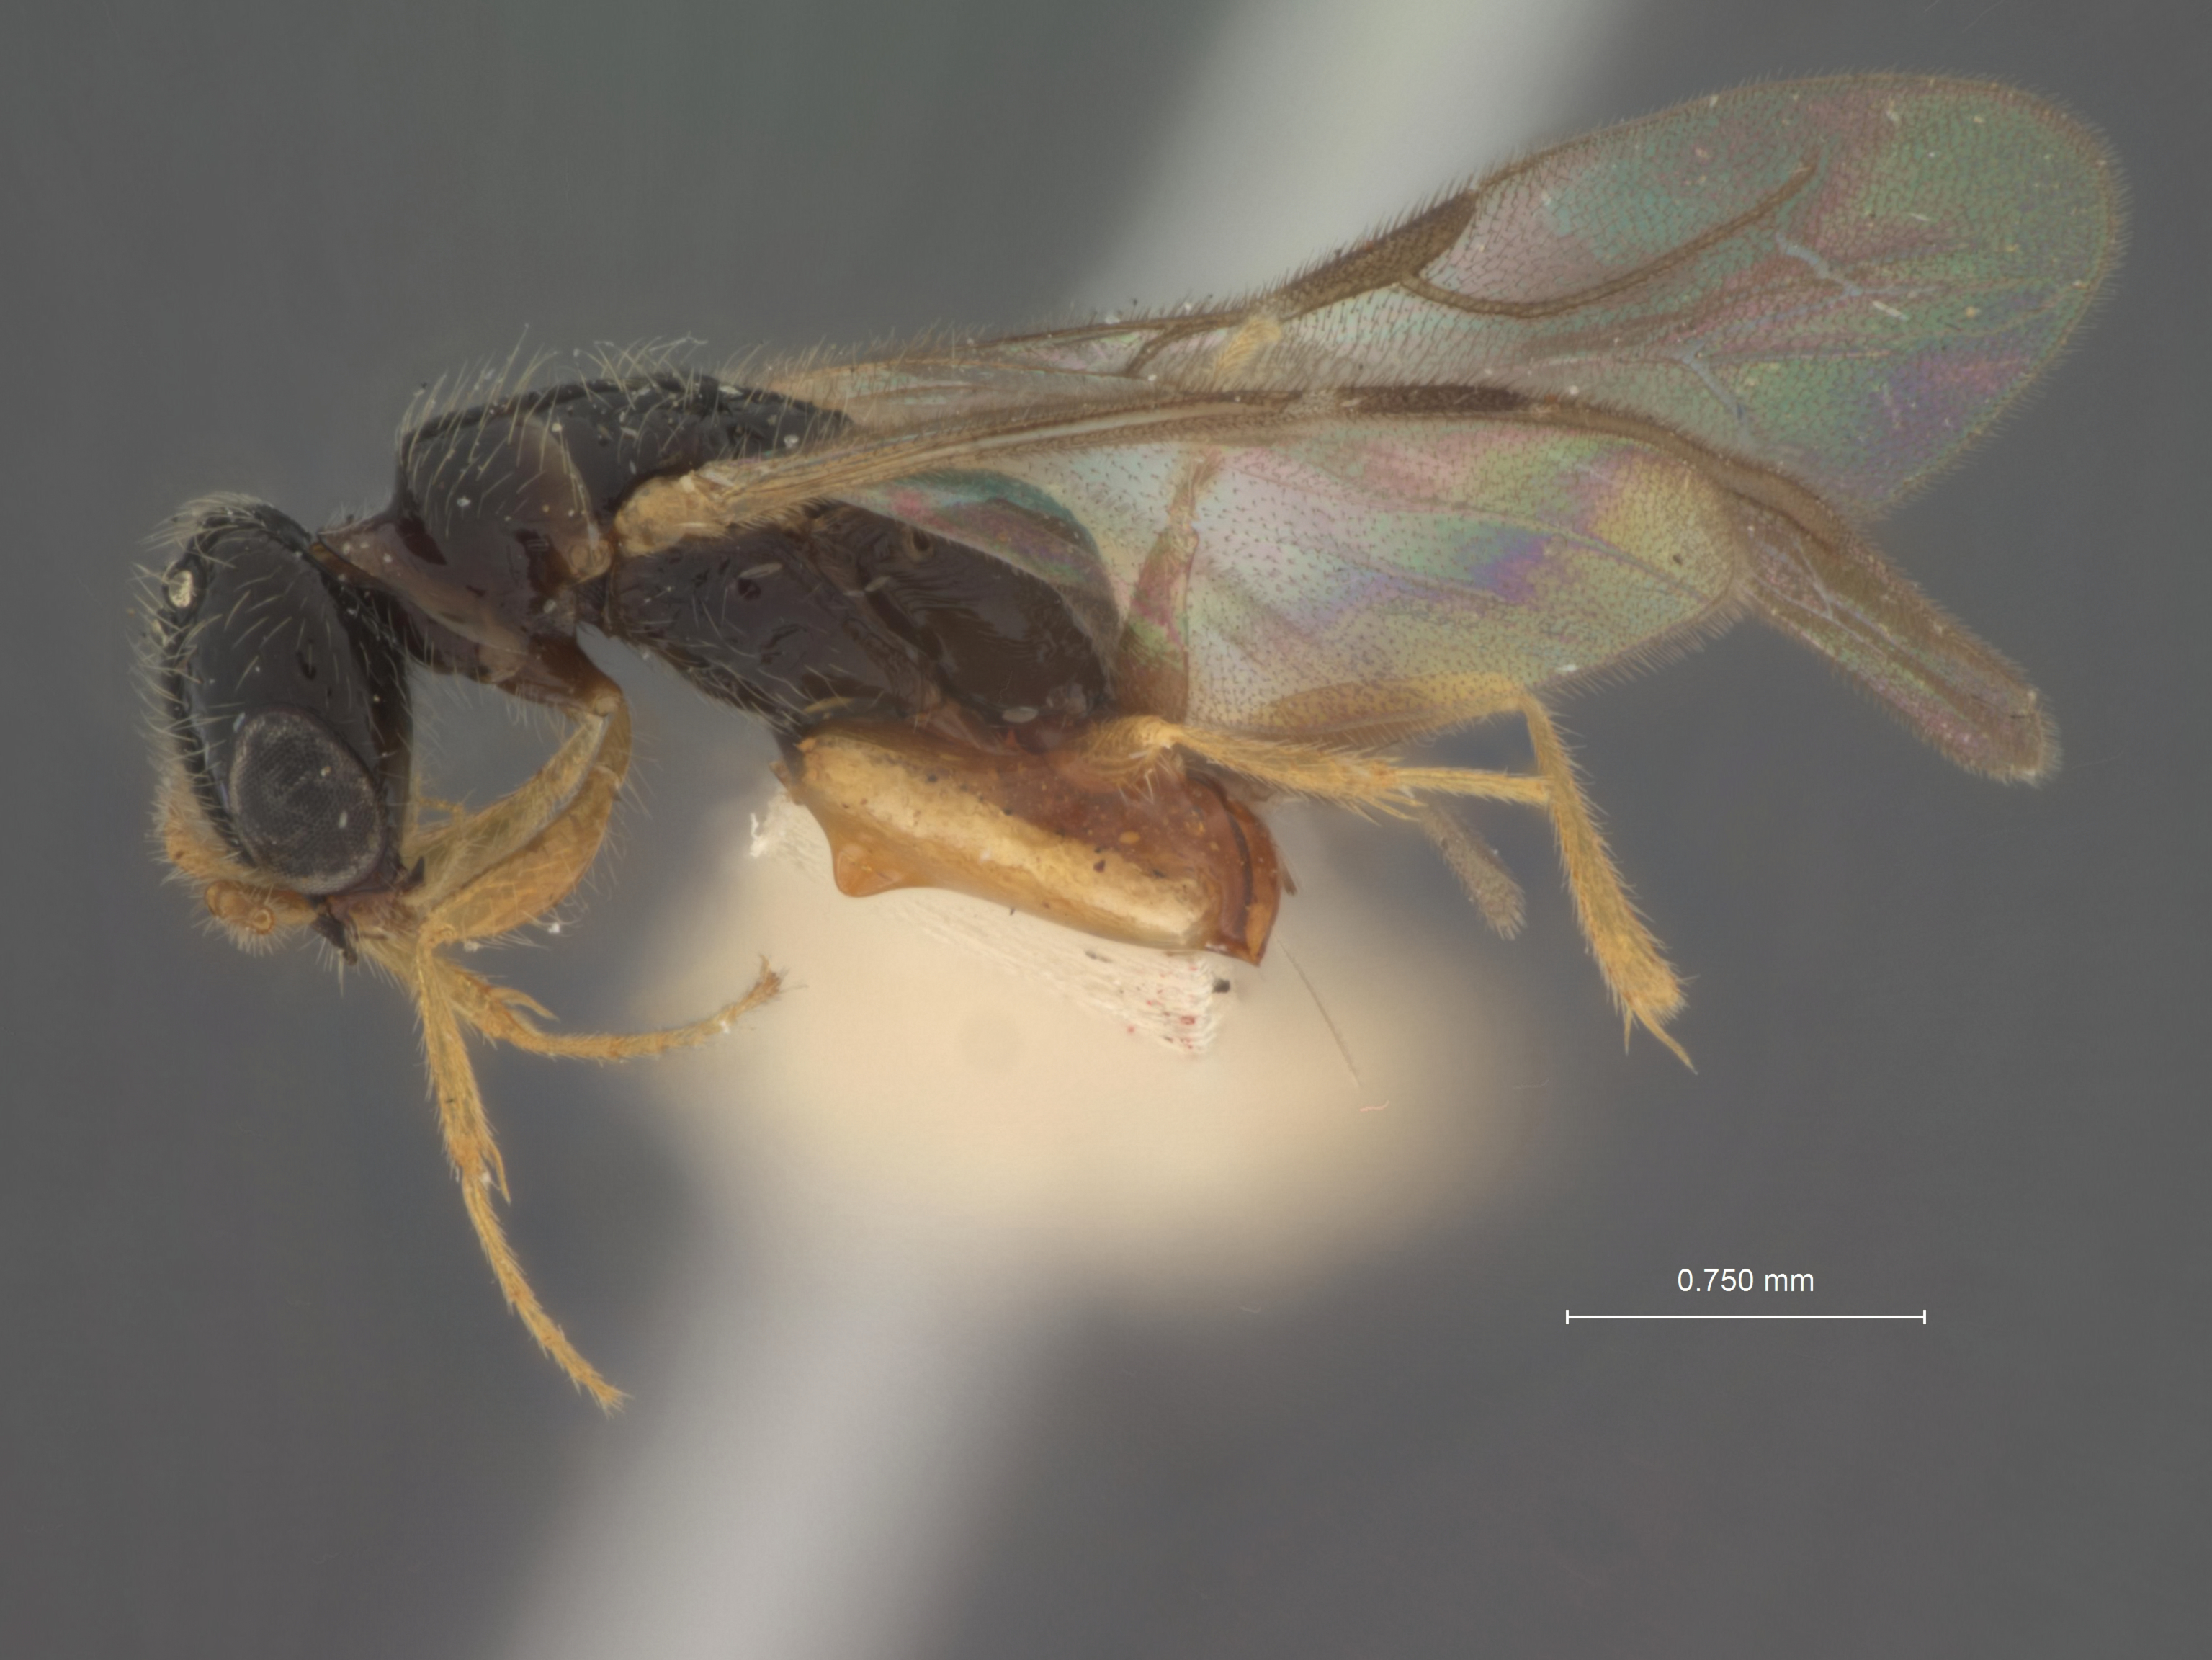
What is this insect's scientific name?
Misepyris politus
